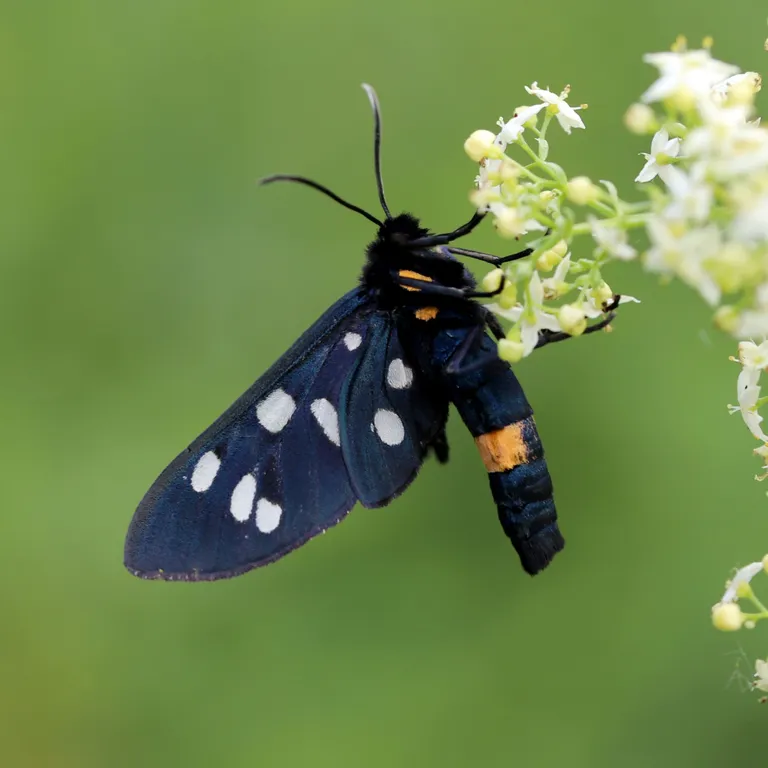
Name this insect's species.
Amata phegea
